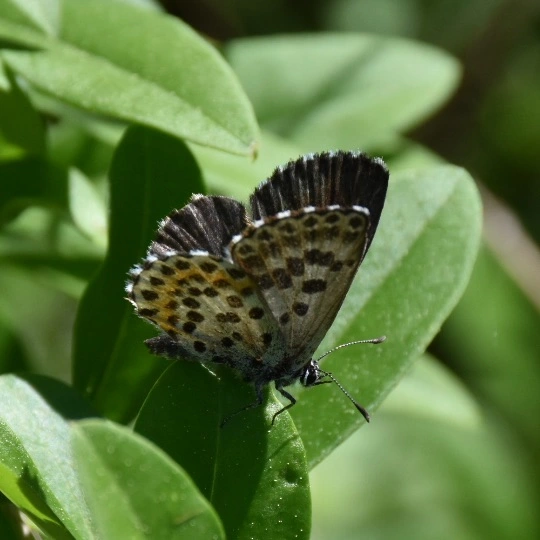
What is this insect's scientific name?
Scolitantides orion
